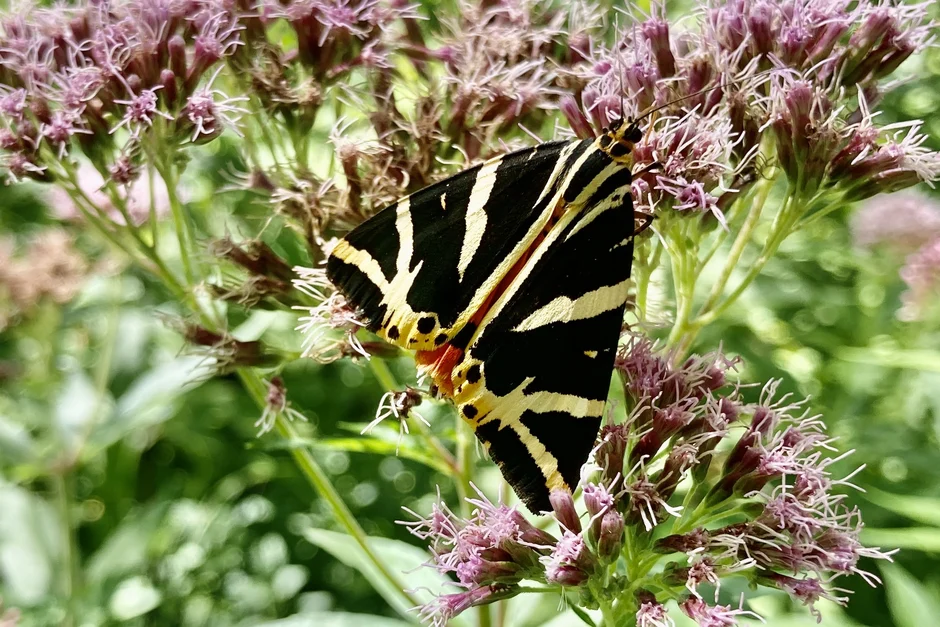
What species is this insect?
Euplagia quadripunctaria
